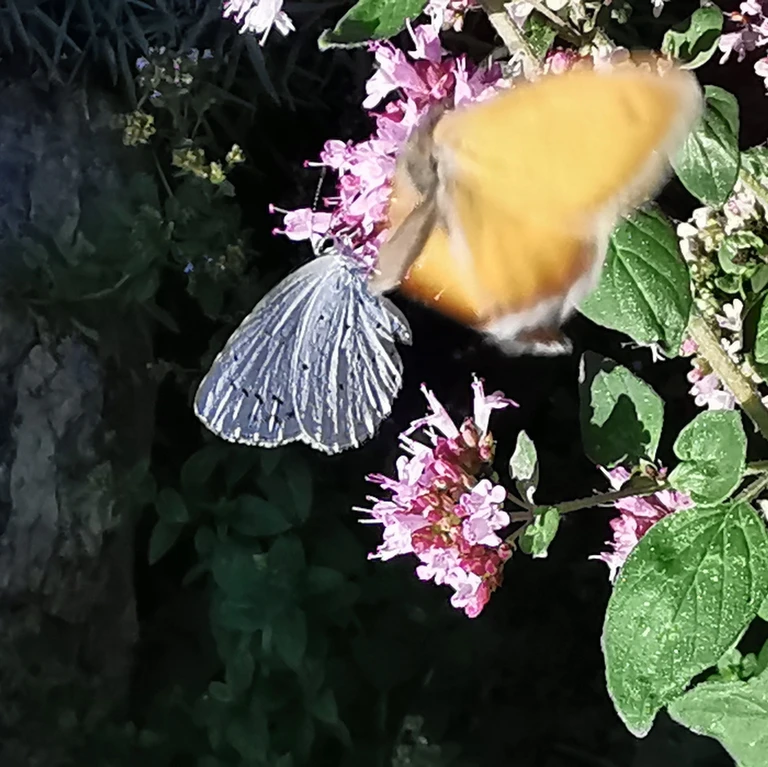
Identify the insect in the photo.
Celastrina argiolus
